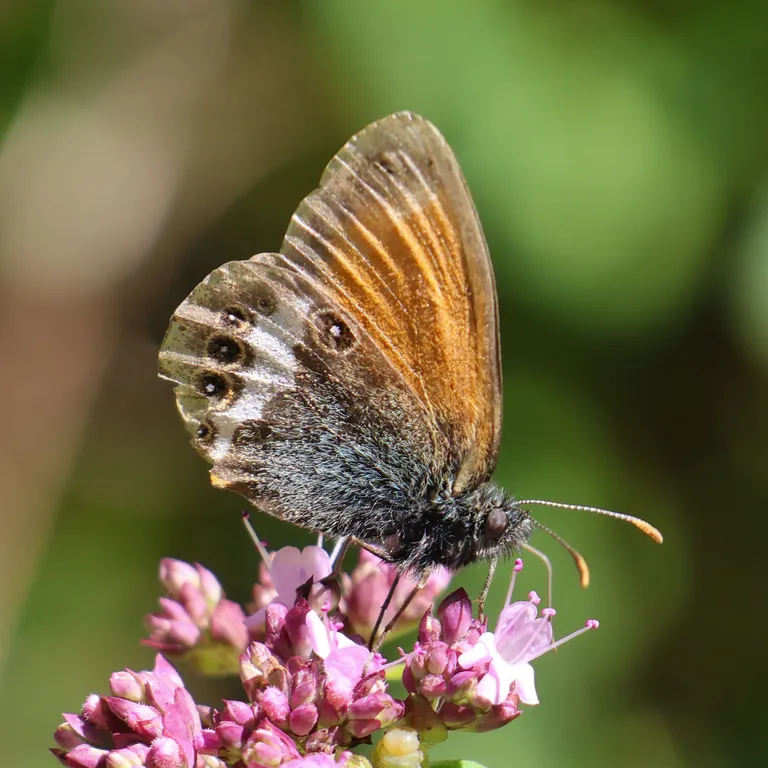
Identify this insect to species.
Coenonympha arcania
